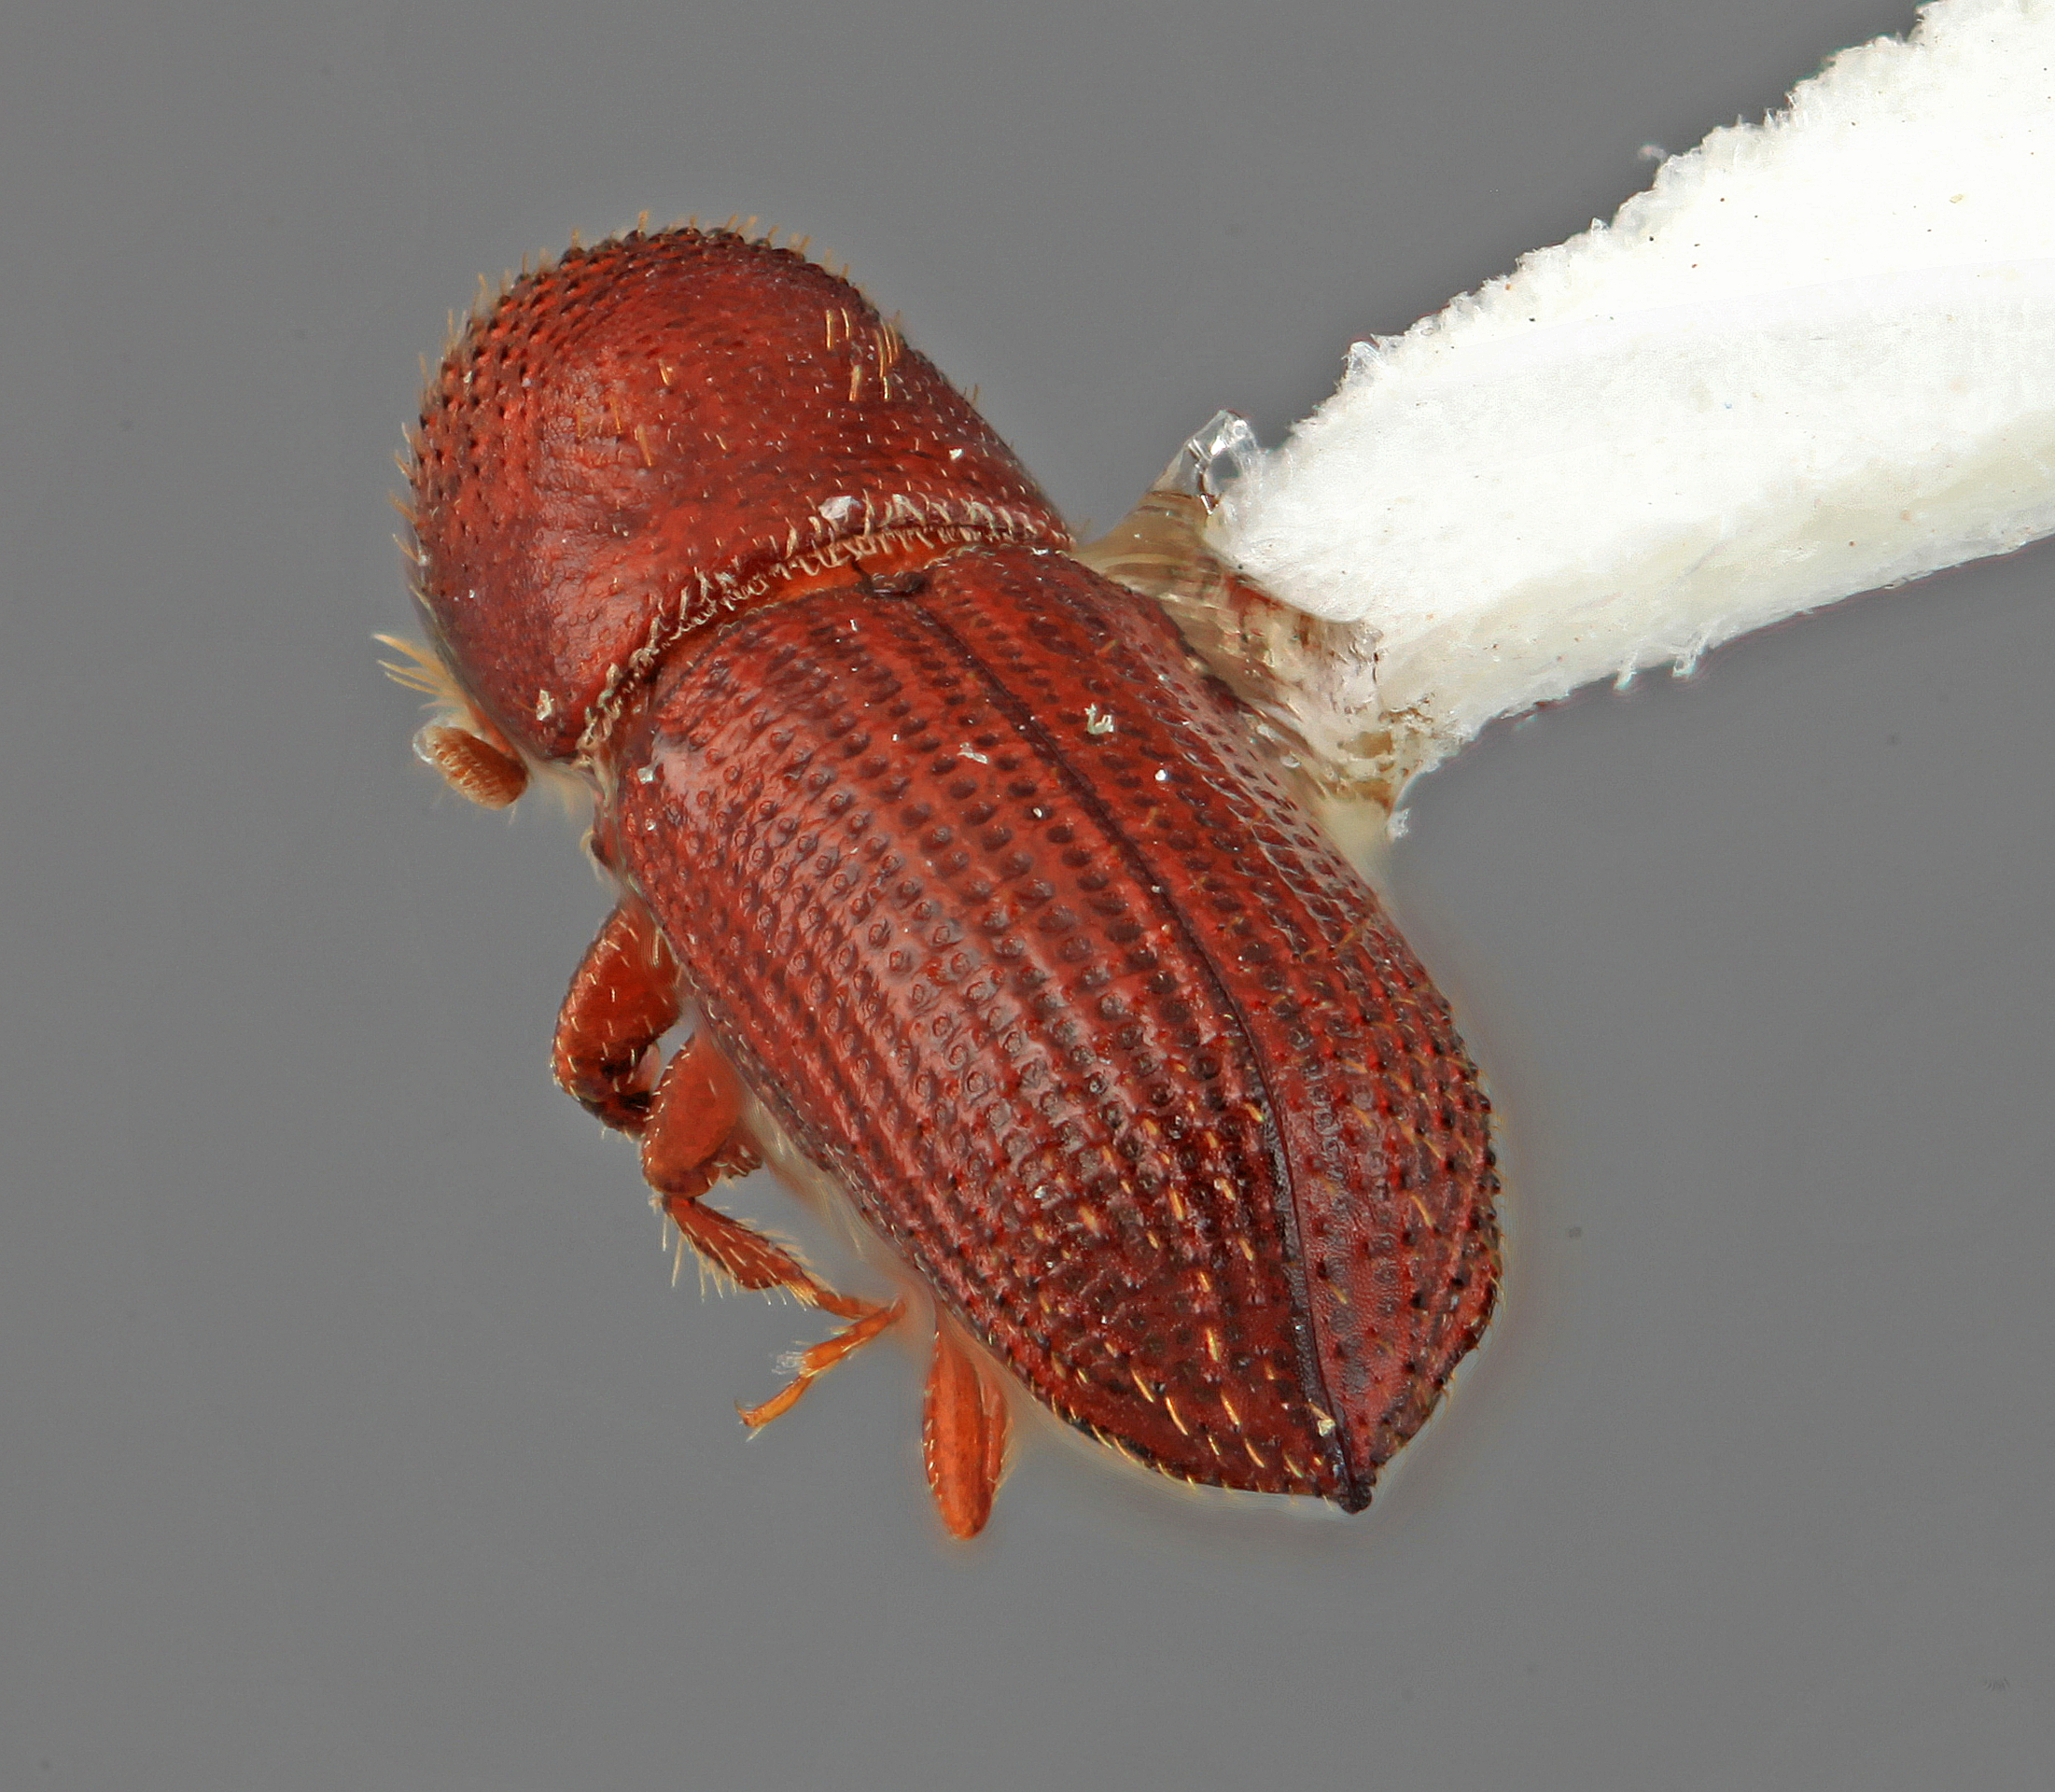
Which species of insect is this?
Hylocurus singularis
